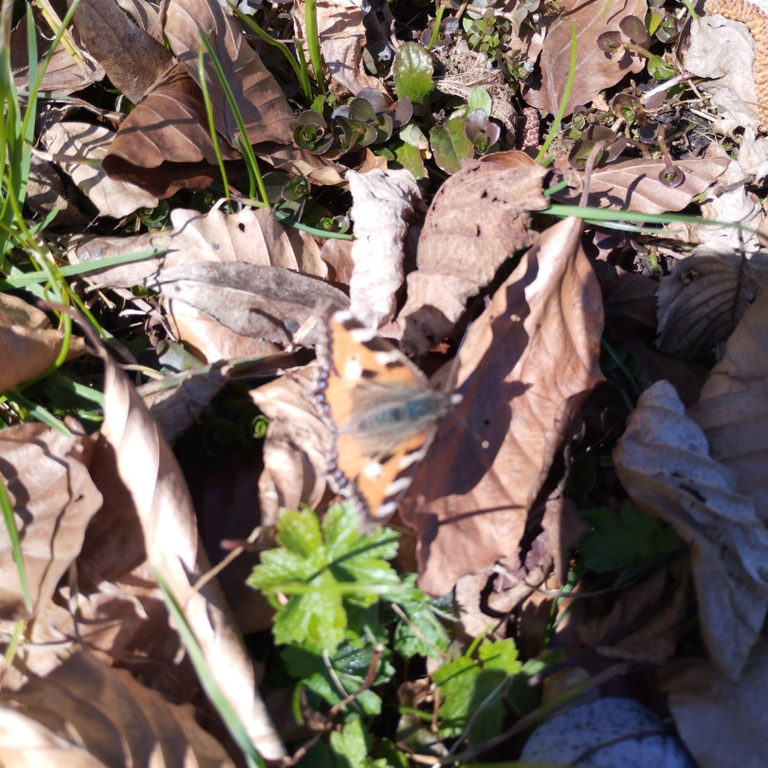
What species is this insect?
Aglais urticae
